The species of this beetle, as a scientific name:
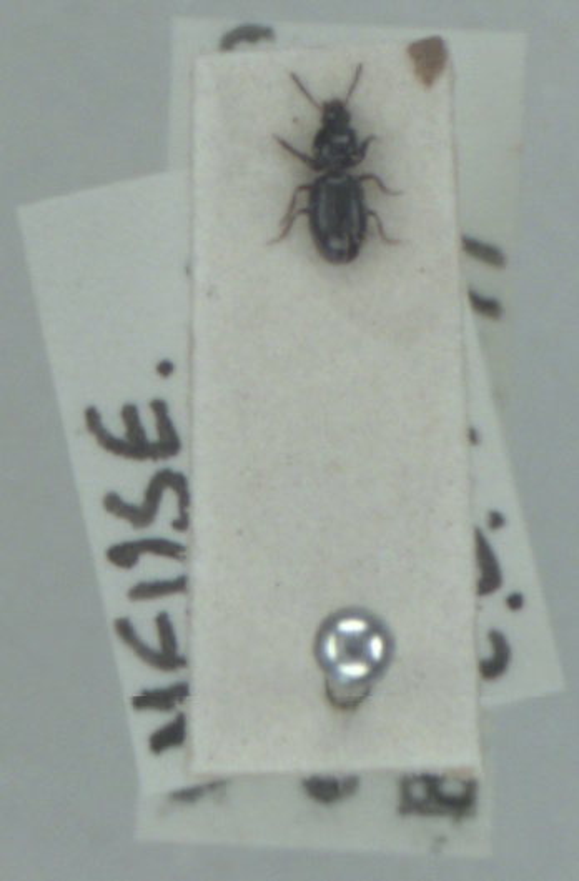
Dyschirius globosus
